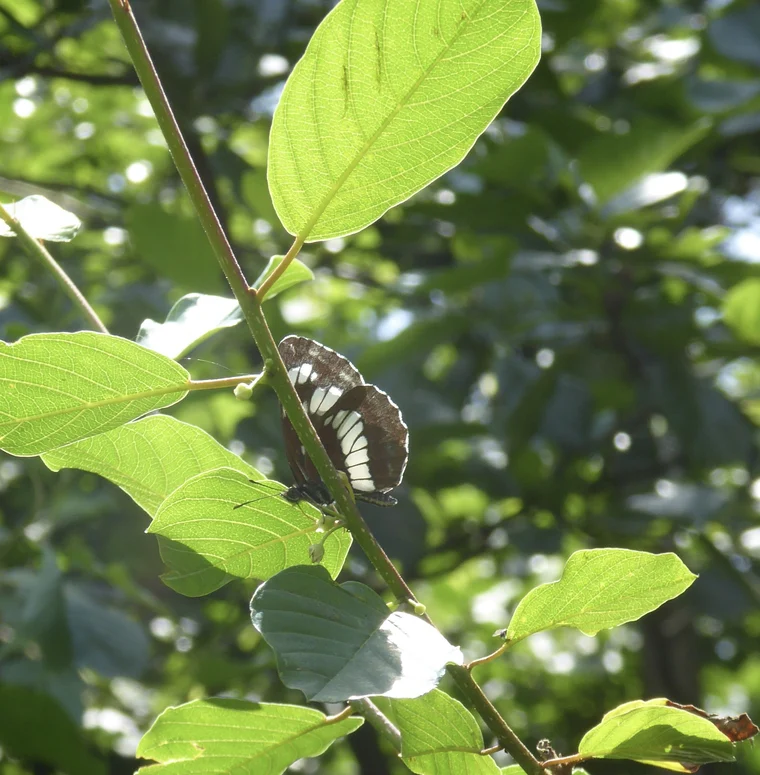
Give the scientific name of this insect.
Neptis rivularis
